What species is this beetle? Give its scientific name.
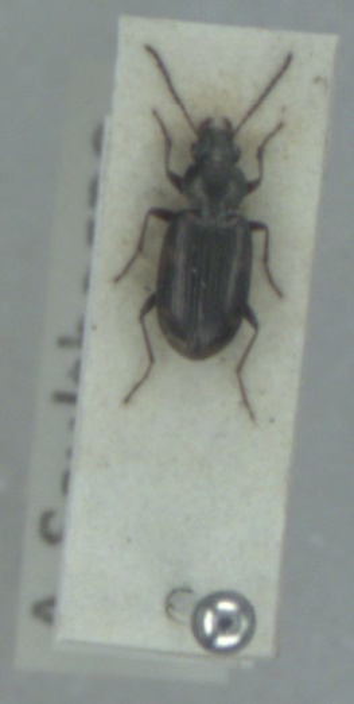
Bembidion varium
